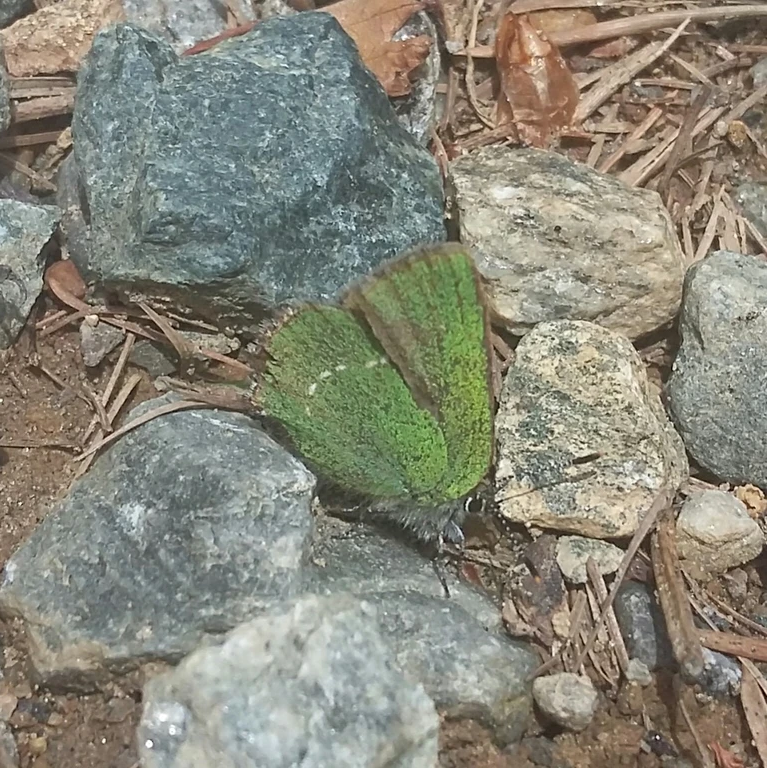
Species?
Callophrys rubi
